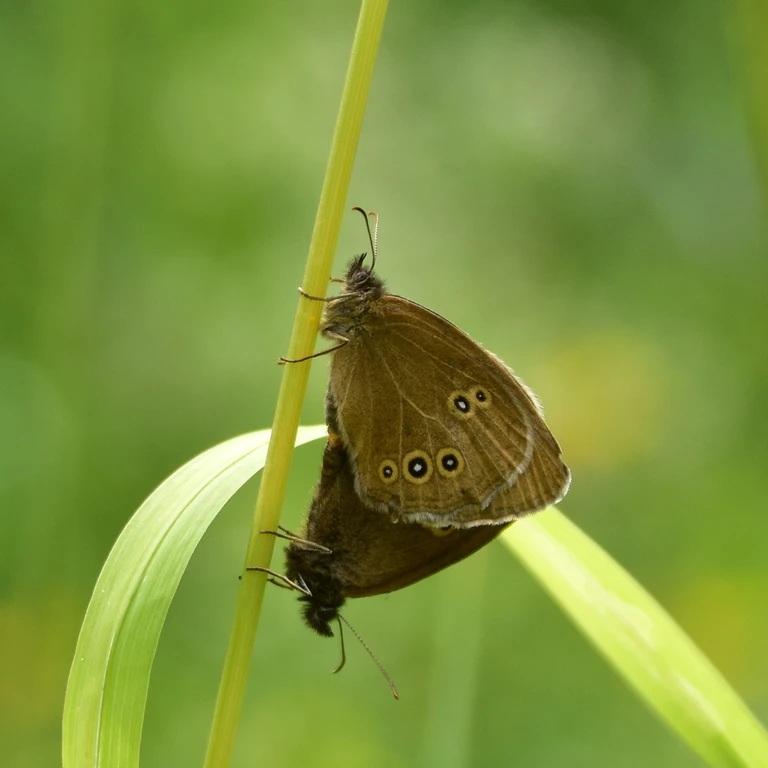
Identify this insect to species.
Aphantopus hyperantus
